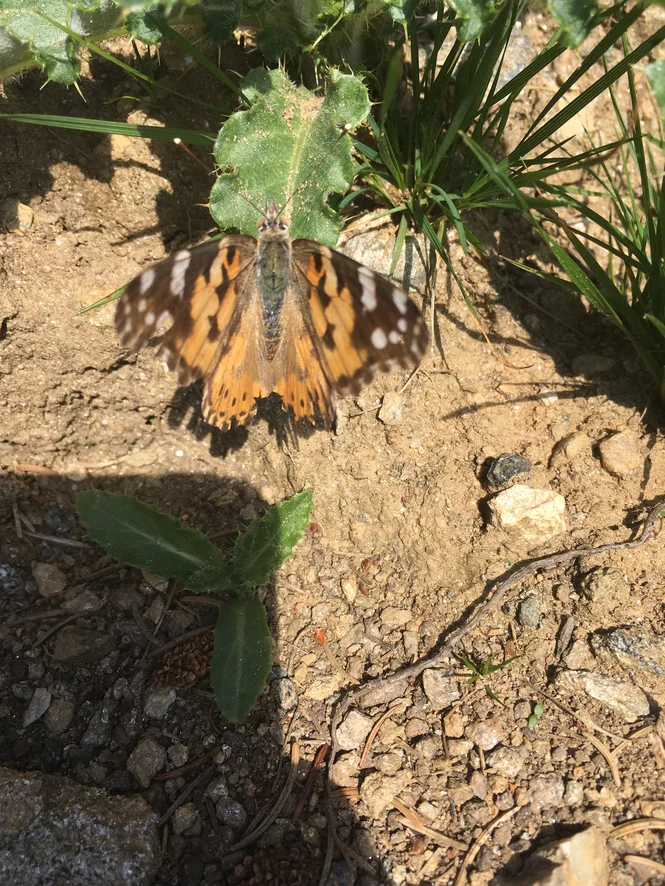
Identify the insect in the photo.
Vanessa cardui
